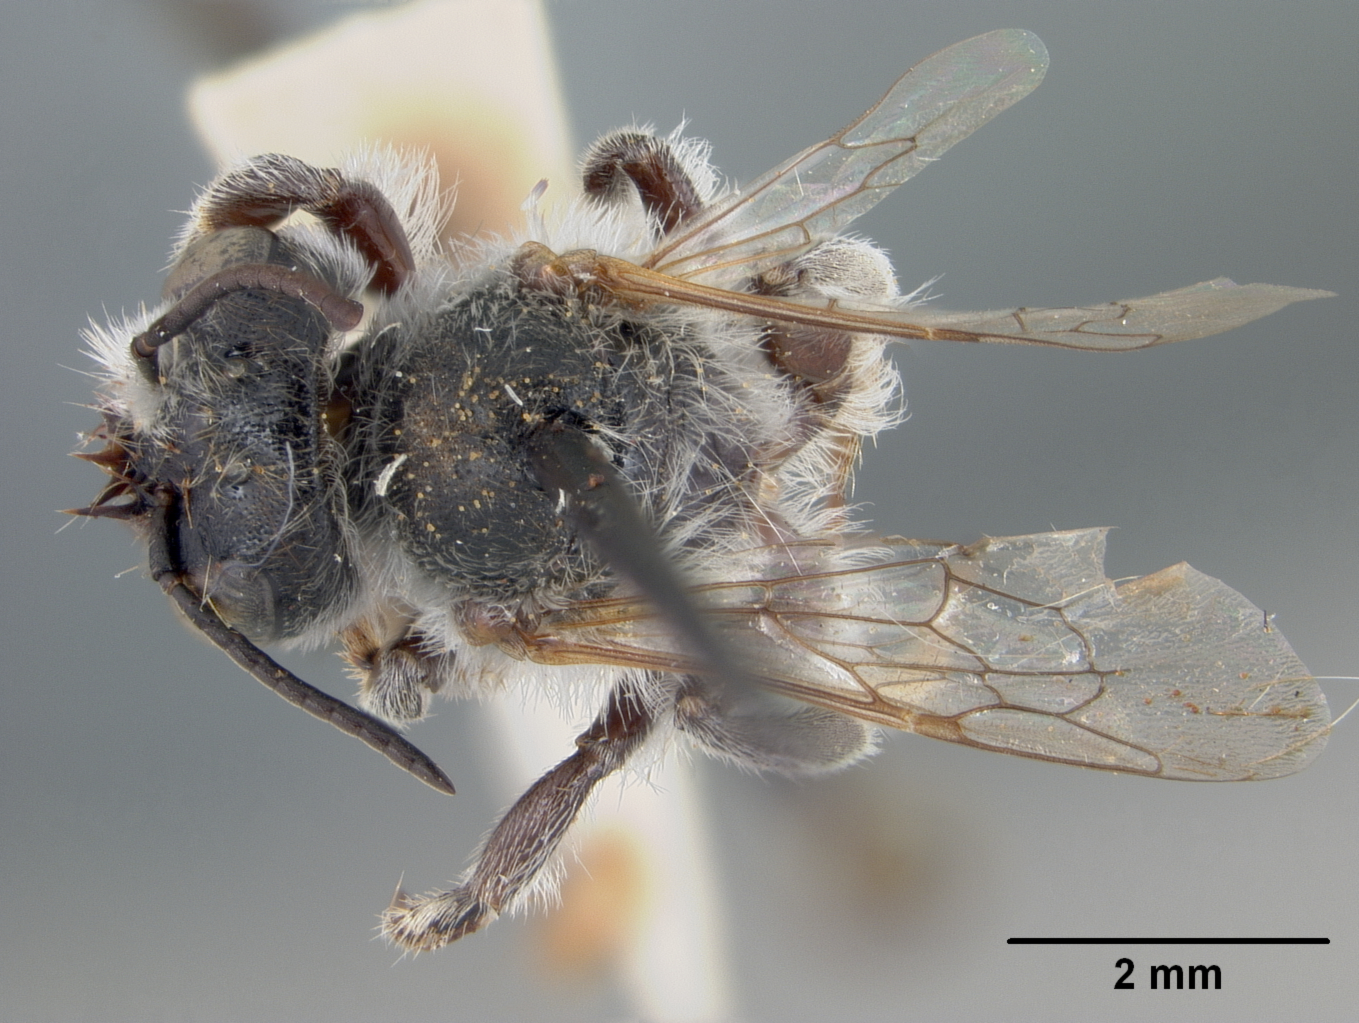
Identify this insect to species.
Megachile stoddardensis
